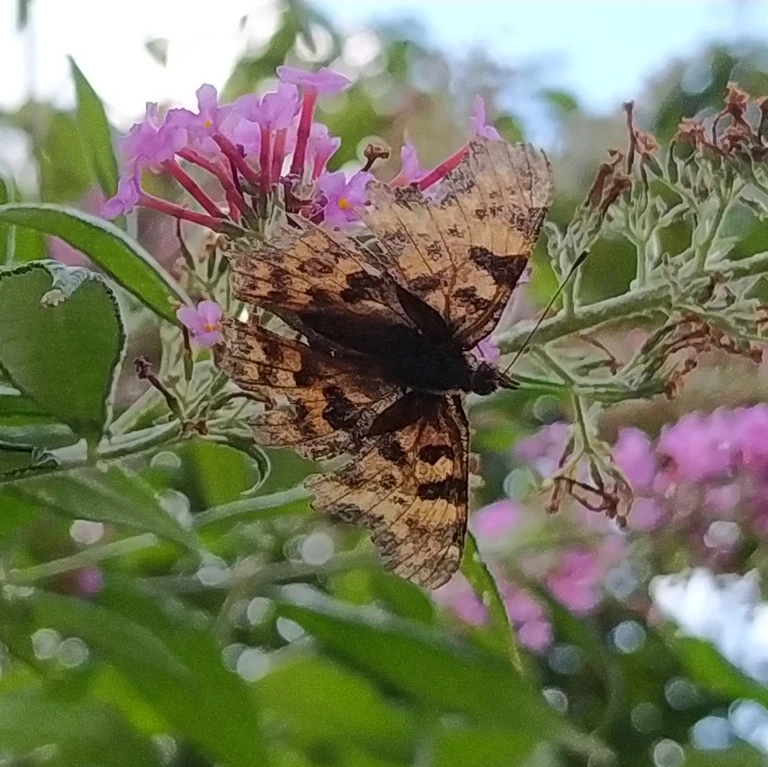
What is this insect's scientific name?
Polygonia c-album
